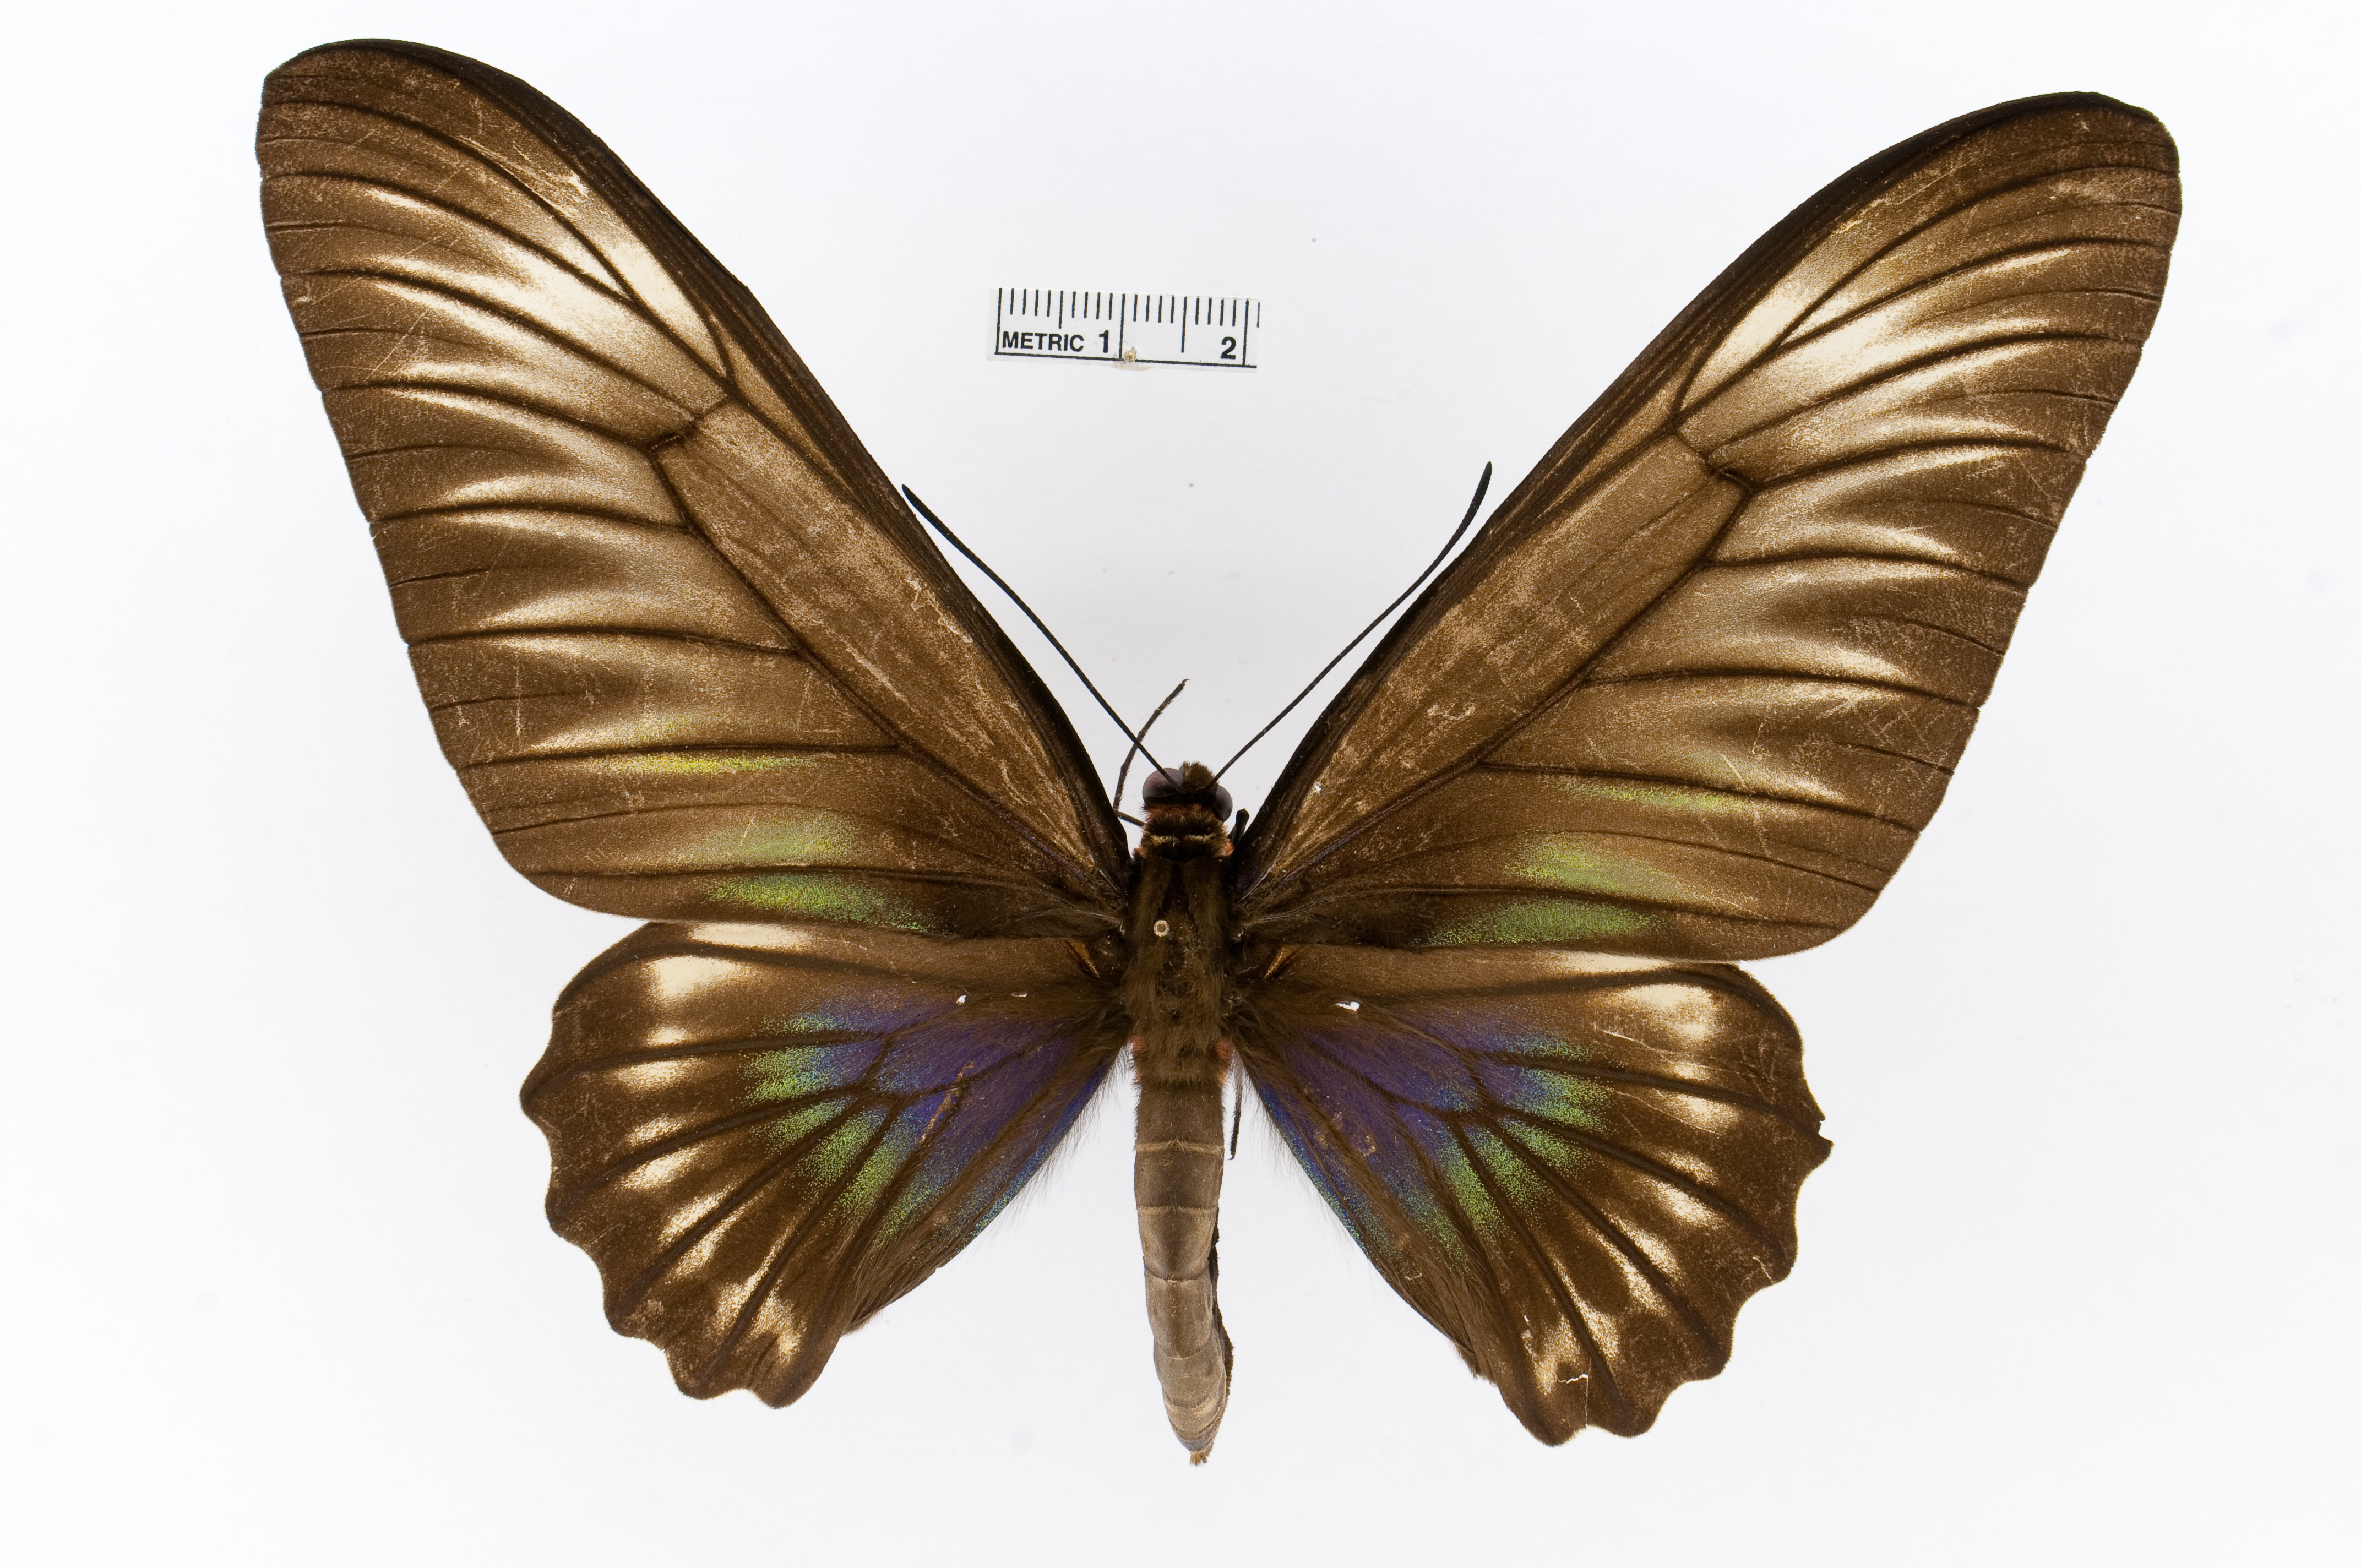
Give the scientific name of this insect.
Trogonoptera trojana
